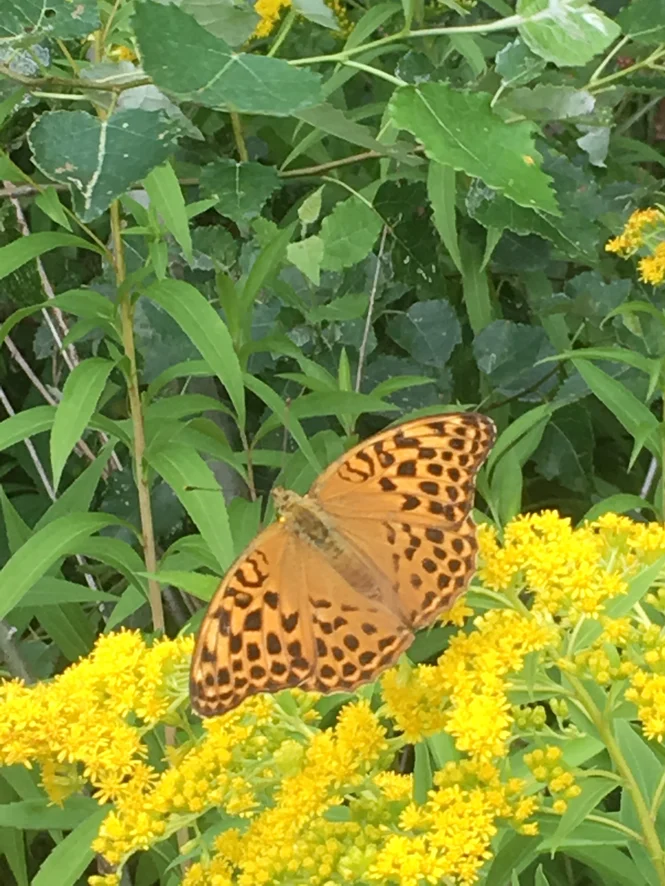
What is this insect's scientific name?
Argynnis paphia
